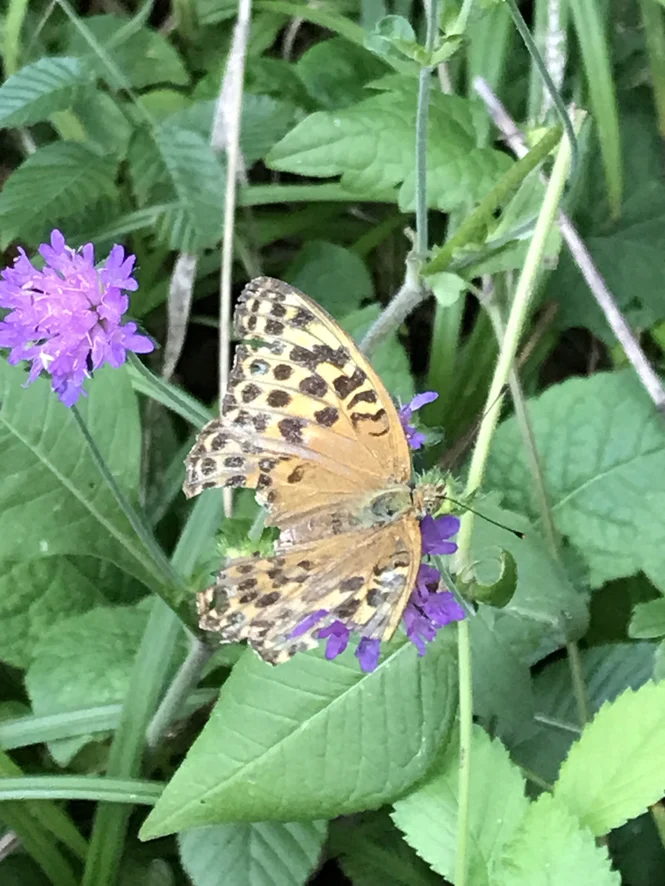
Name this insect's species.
Argynnis paphia
